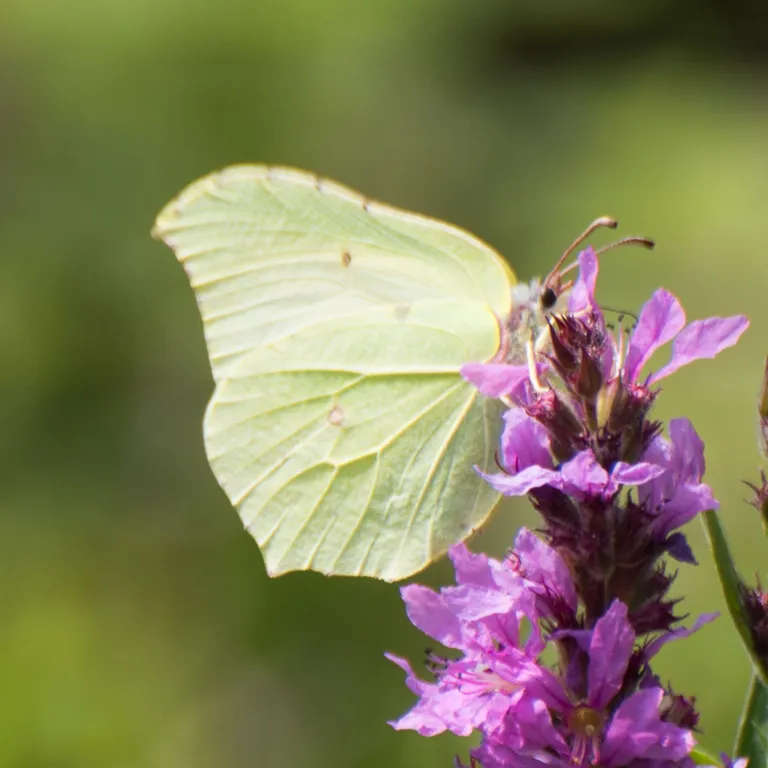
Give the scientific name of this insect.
Gonepteryx rhamni
